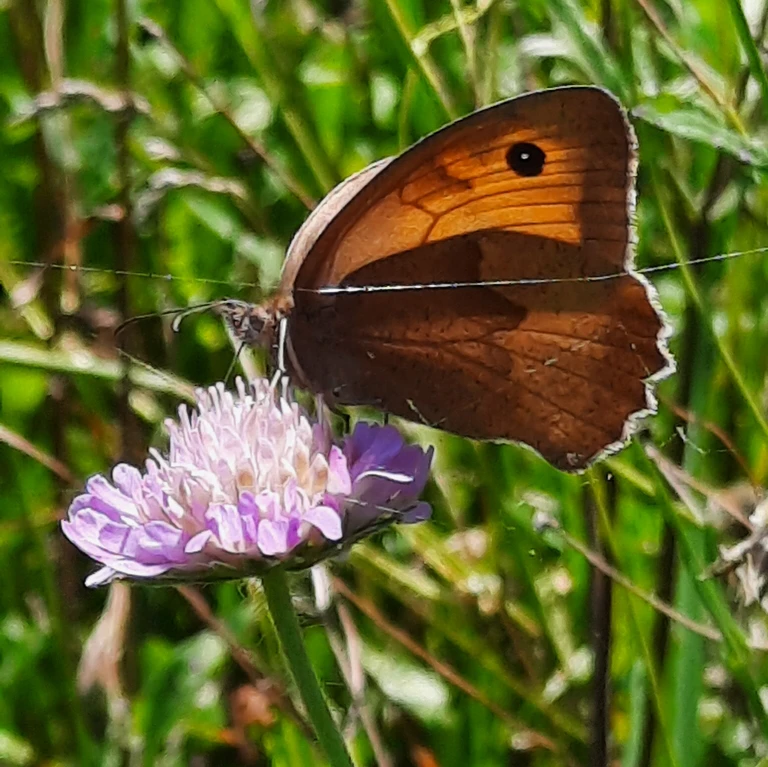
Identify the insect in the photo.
Maniola jurtina
